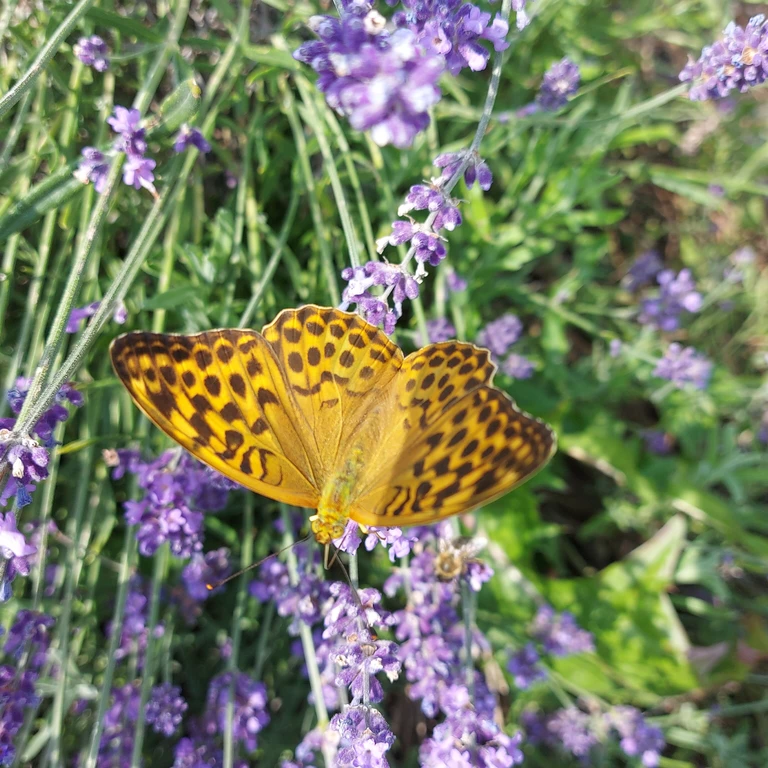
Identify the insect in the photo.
Argynnis paphia
